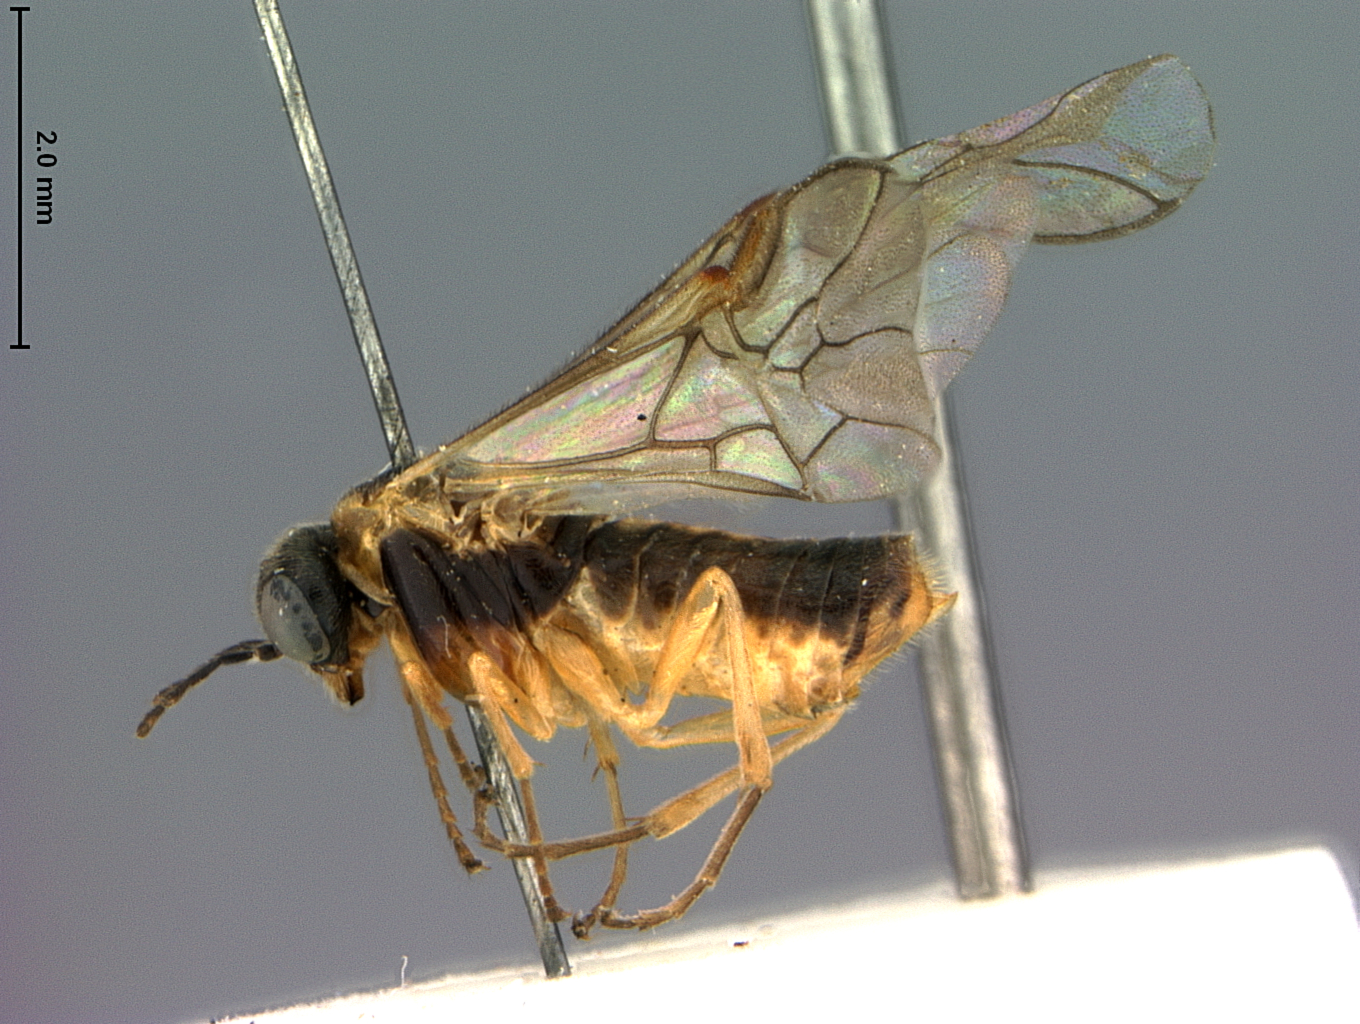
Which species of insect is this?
Acordulecera chilensis
